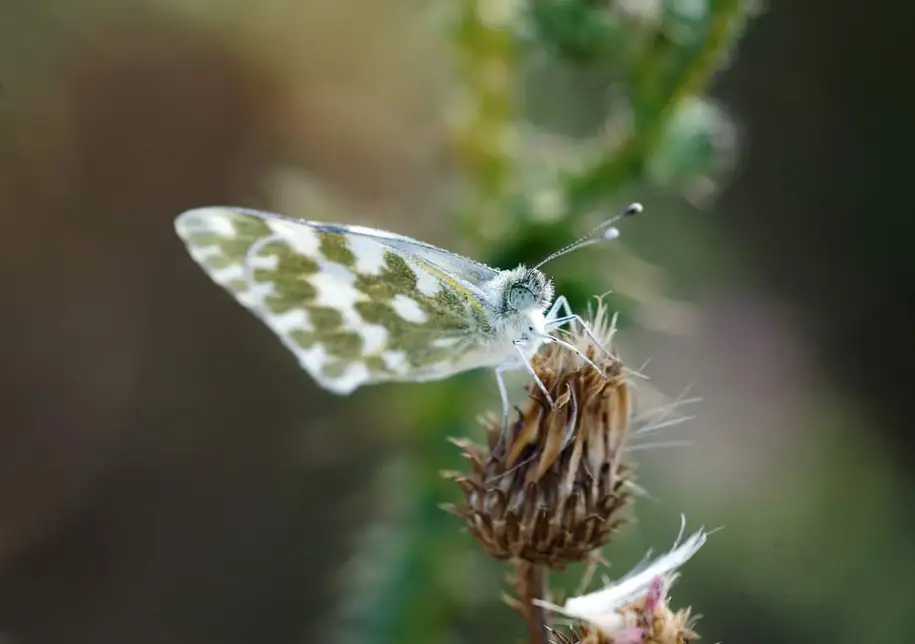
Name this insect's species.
Pontia edusa
